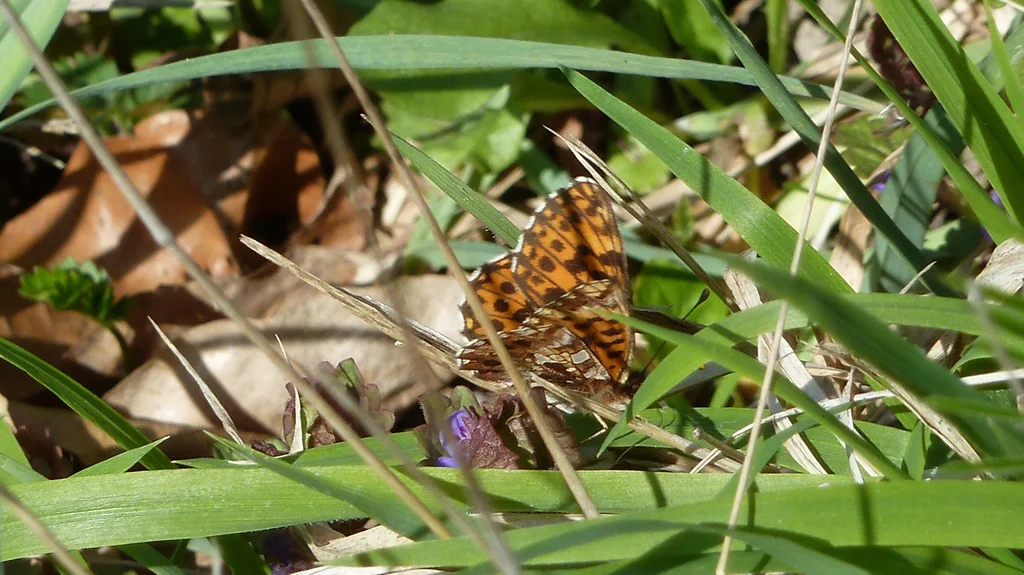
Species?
Boloria dia
